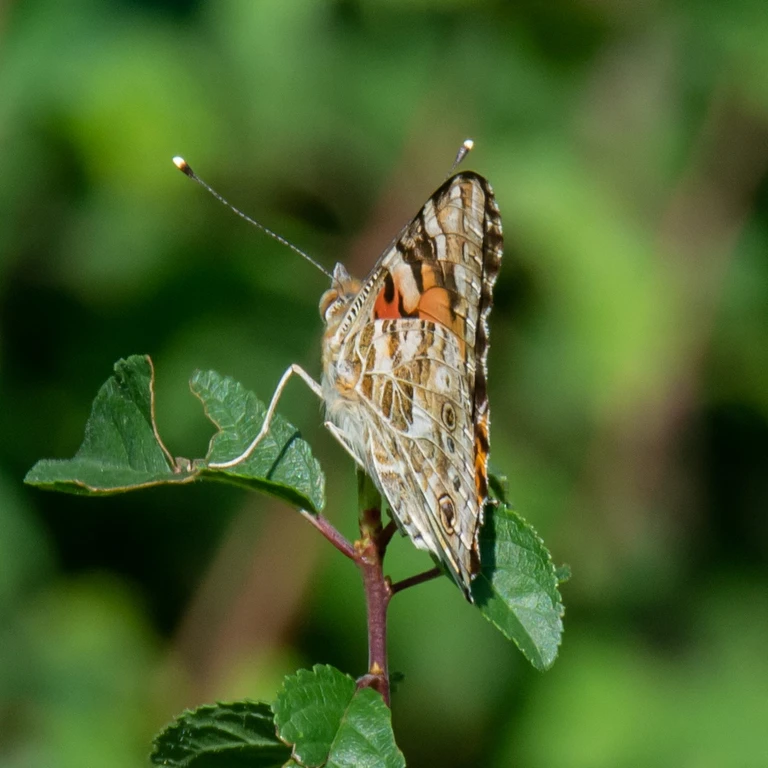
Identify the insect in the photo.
Vanessa cardui
